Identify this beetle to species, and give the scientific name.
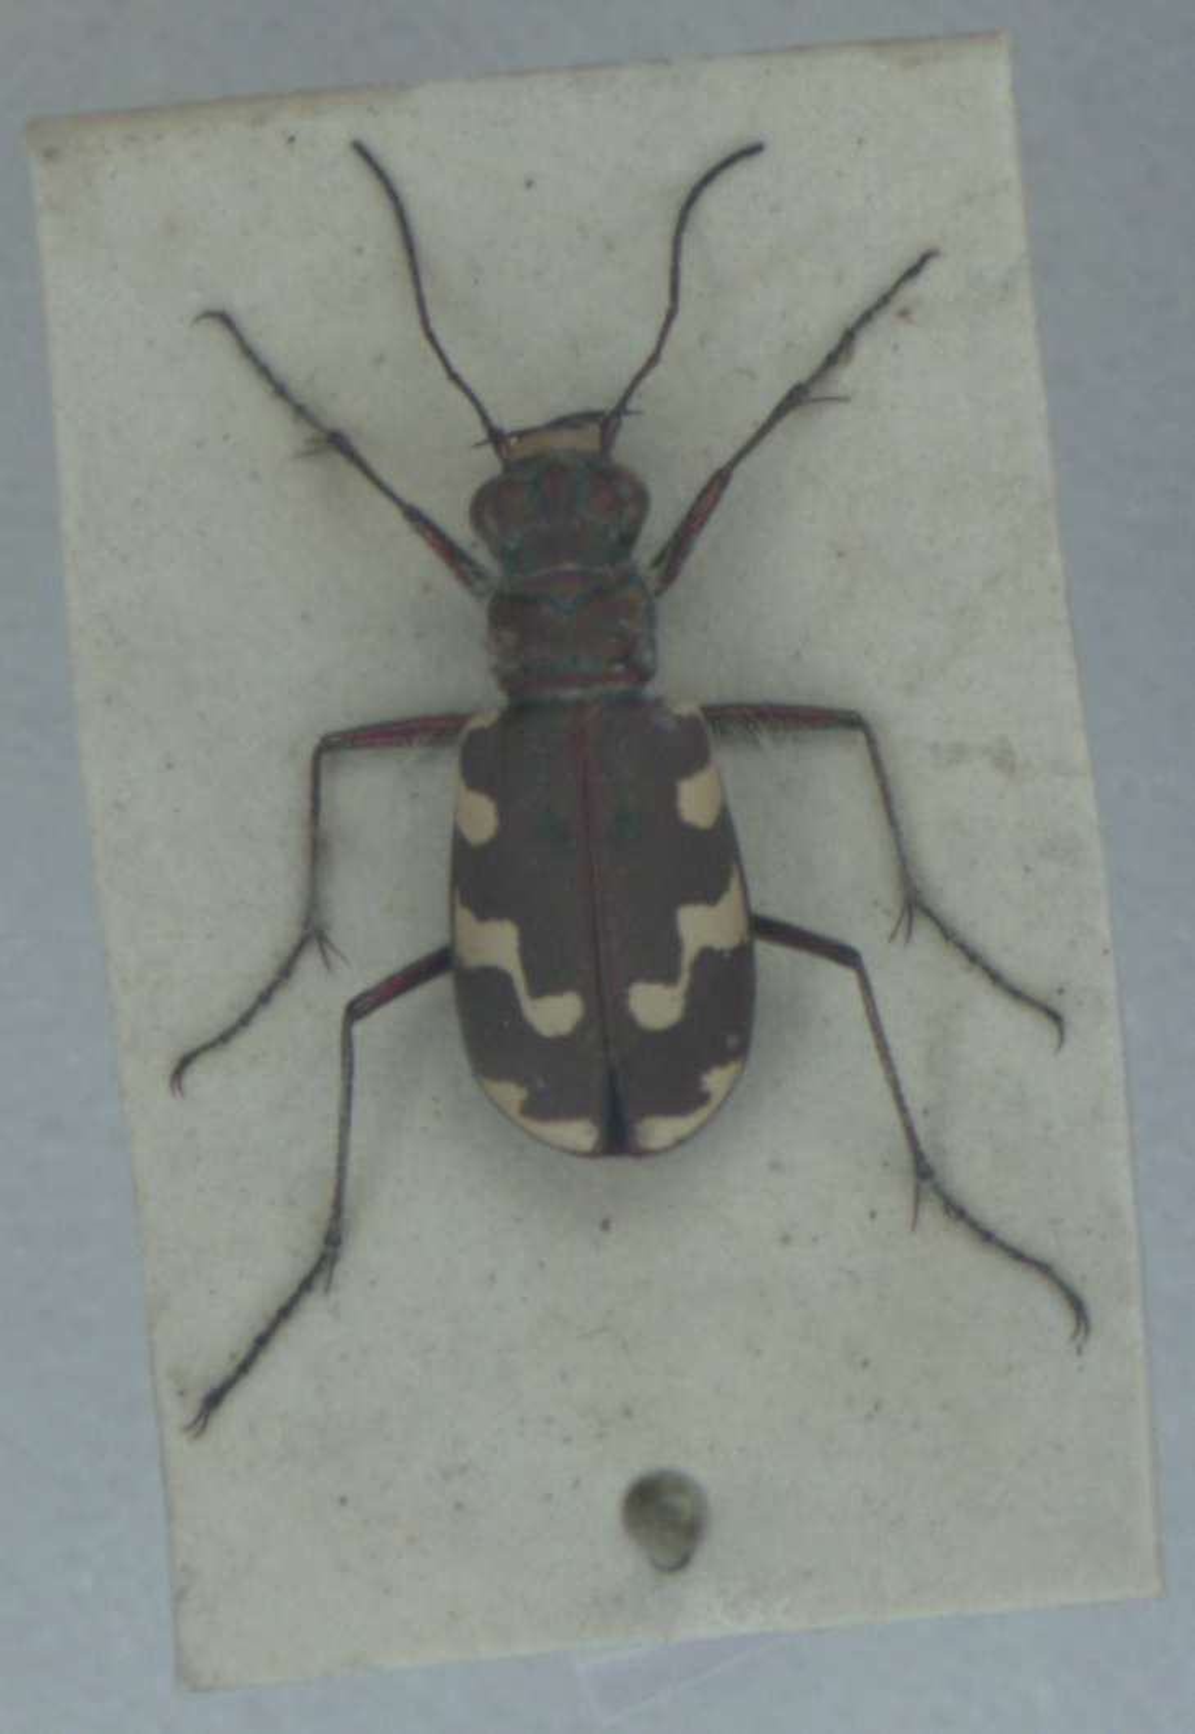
Cicindela hybrida
